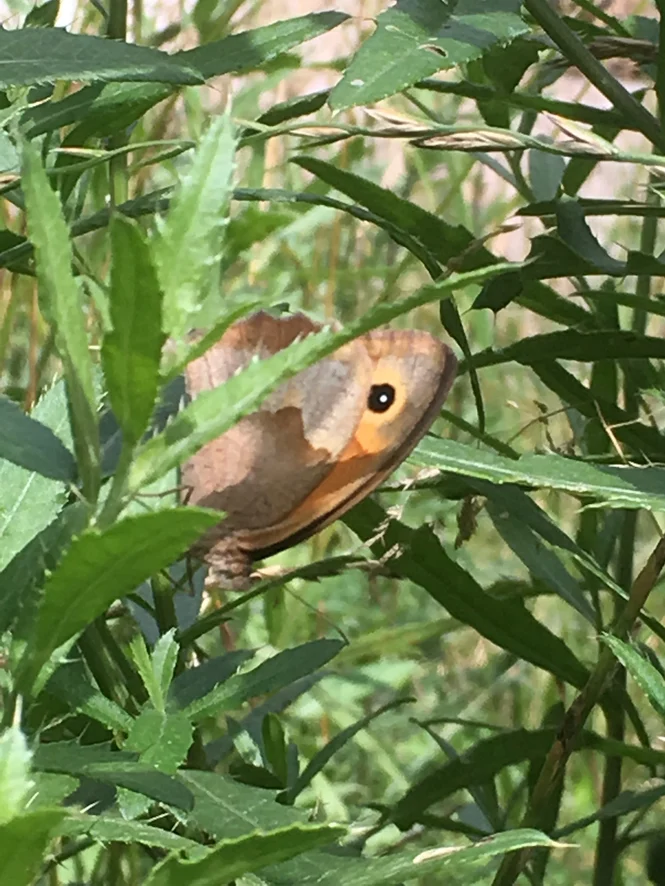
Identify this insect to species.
Maniola jurtina
